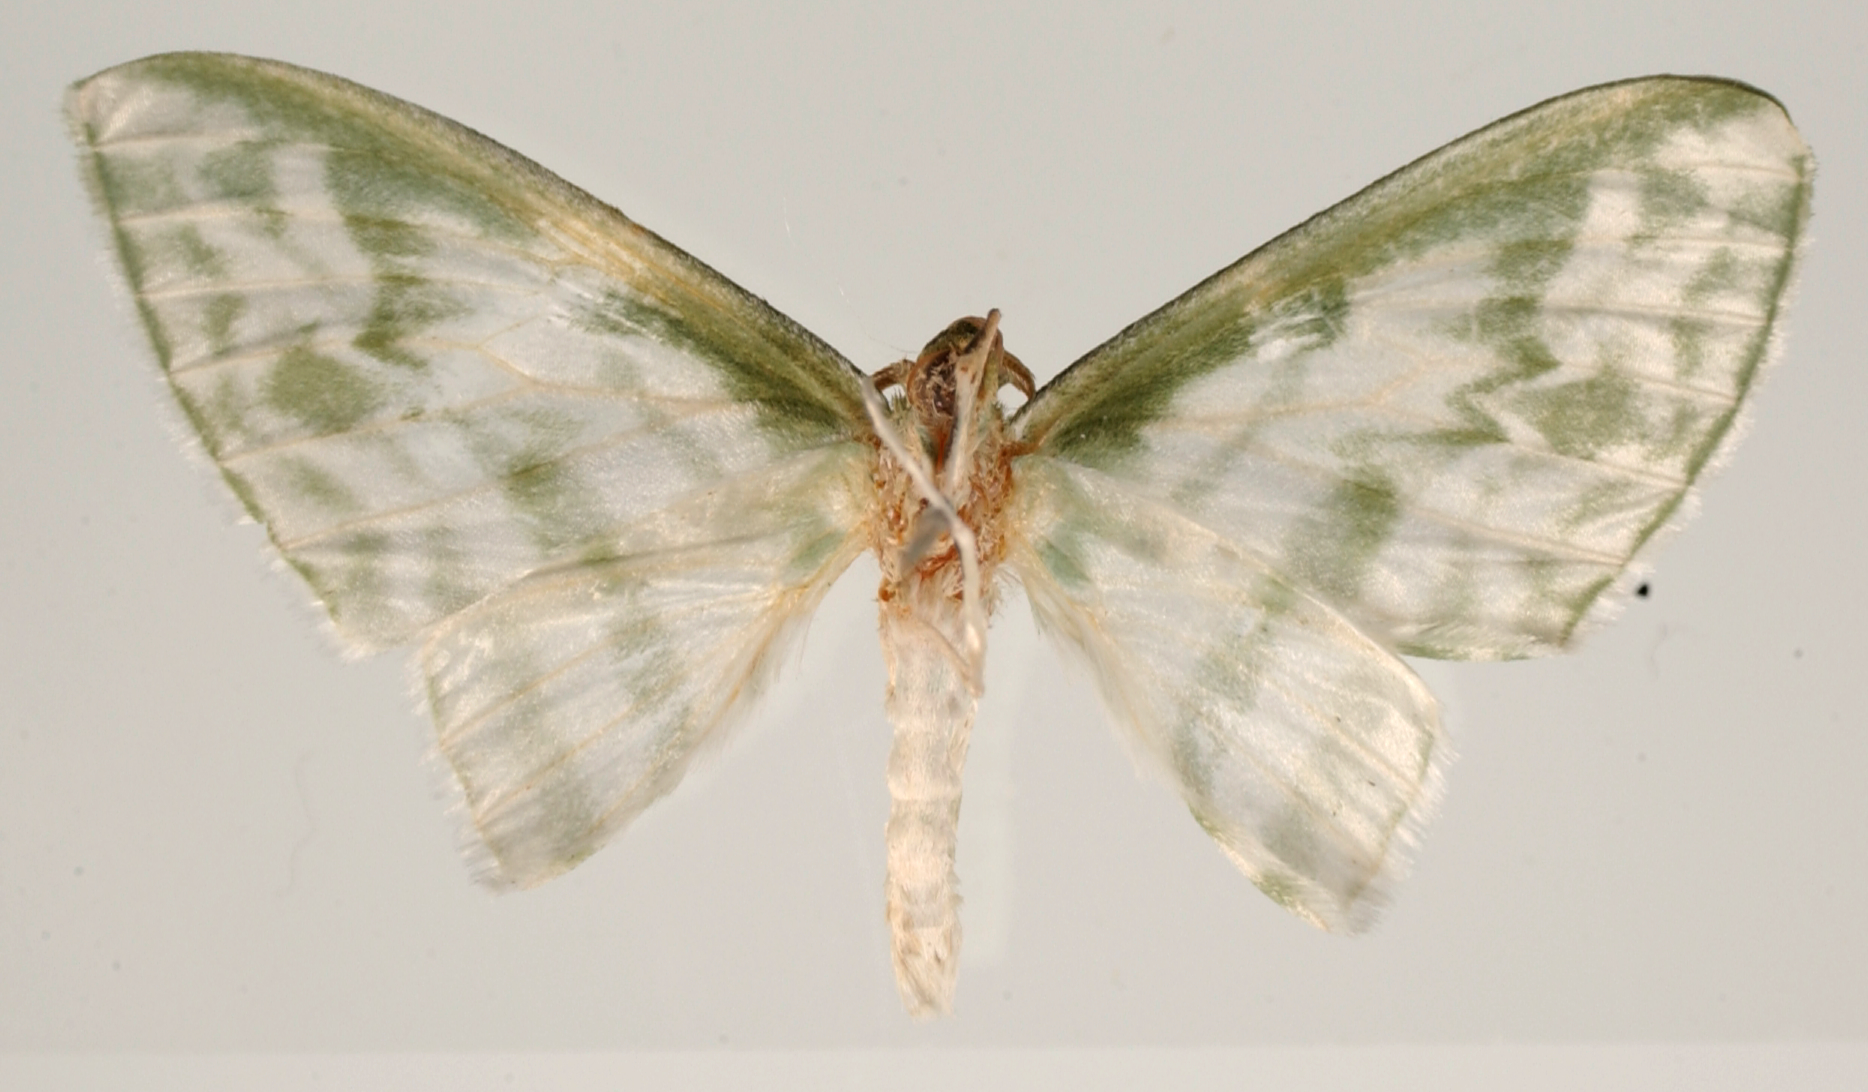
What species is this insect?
Dyspteris tenuivitta
